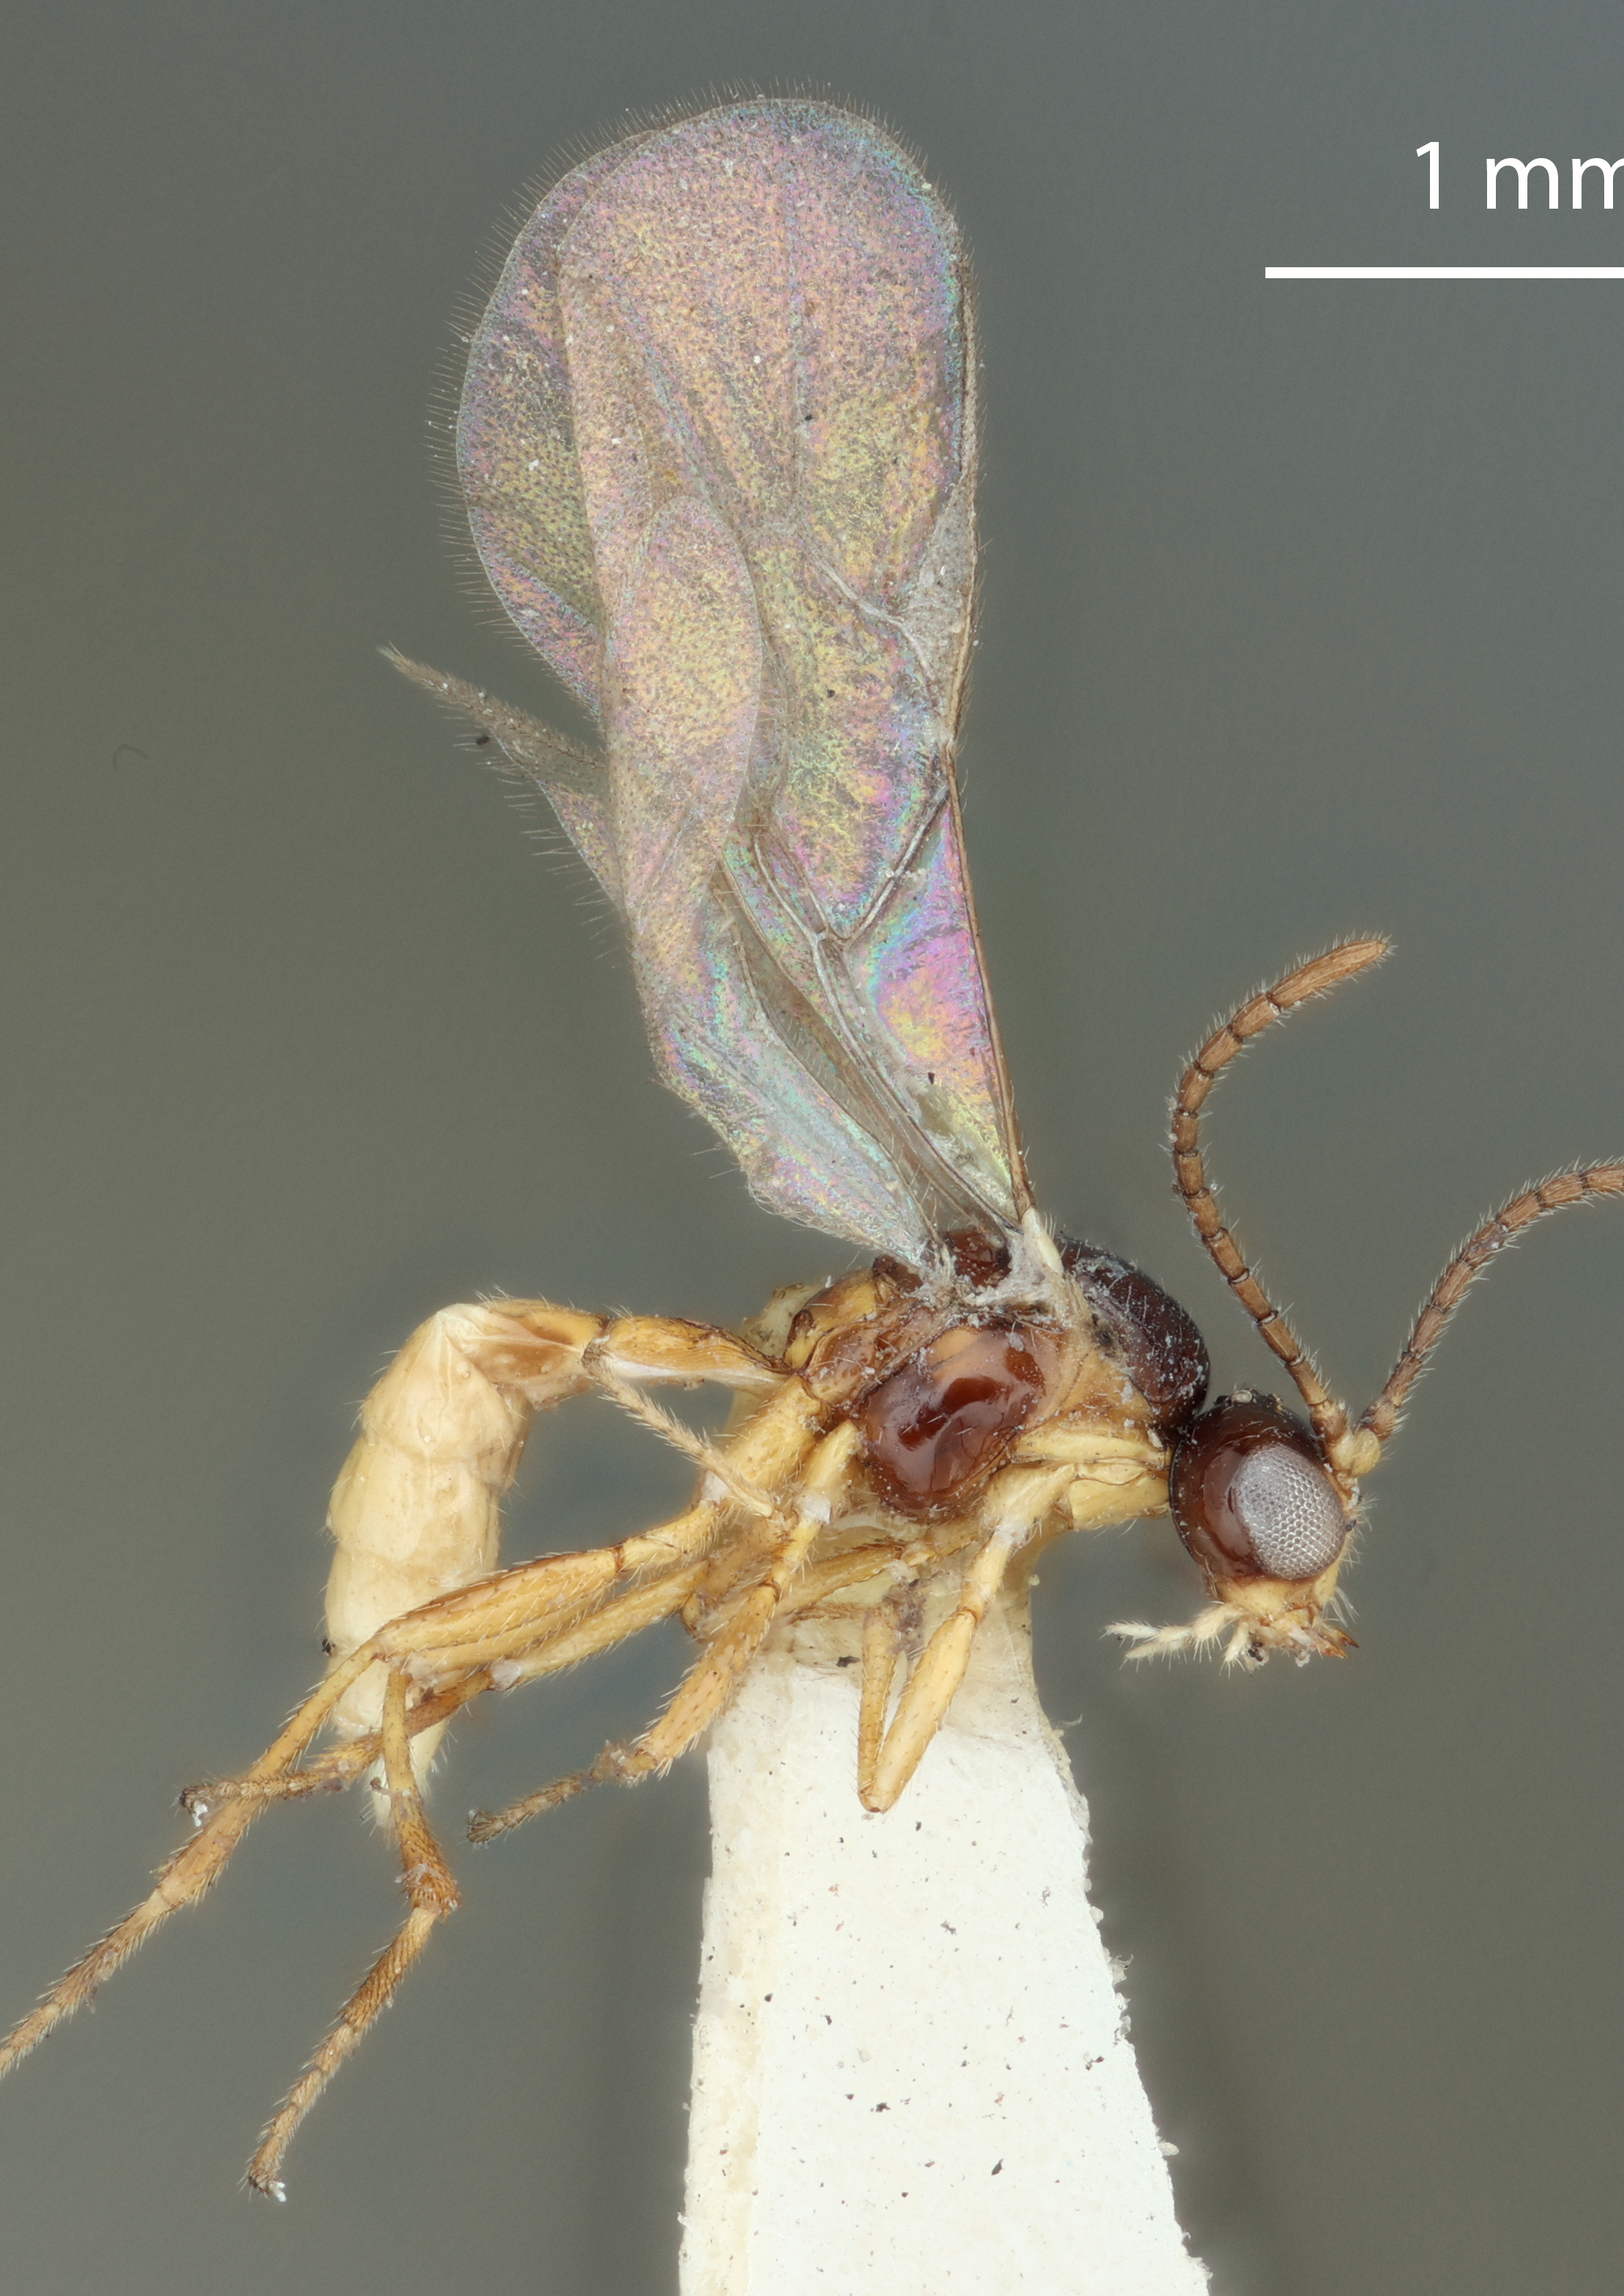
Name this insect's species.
Aphidius kakimiaphidis
